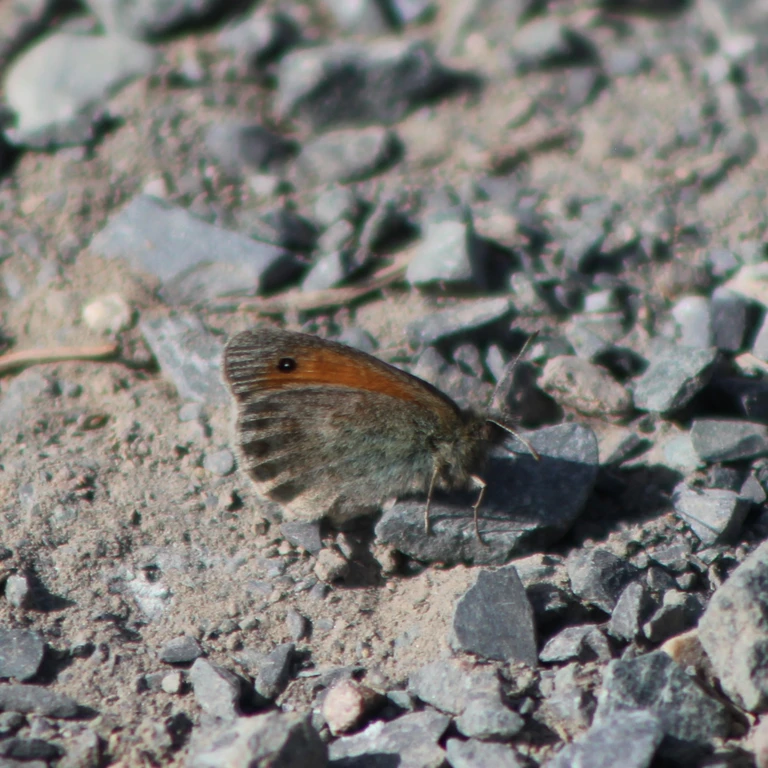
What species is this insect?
Coenonympha pamphilus
